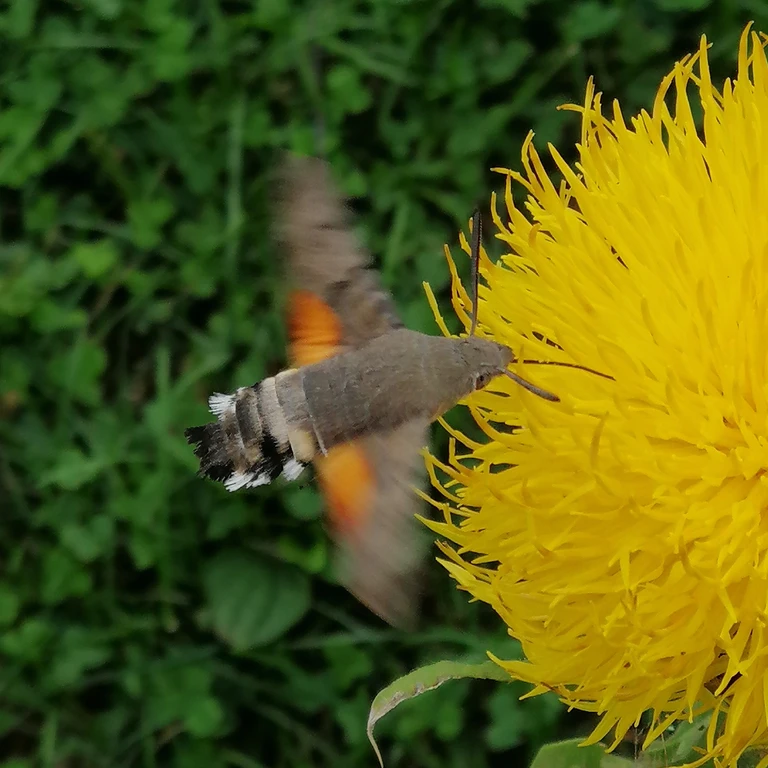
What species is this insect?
Macroglossum stellatarum
